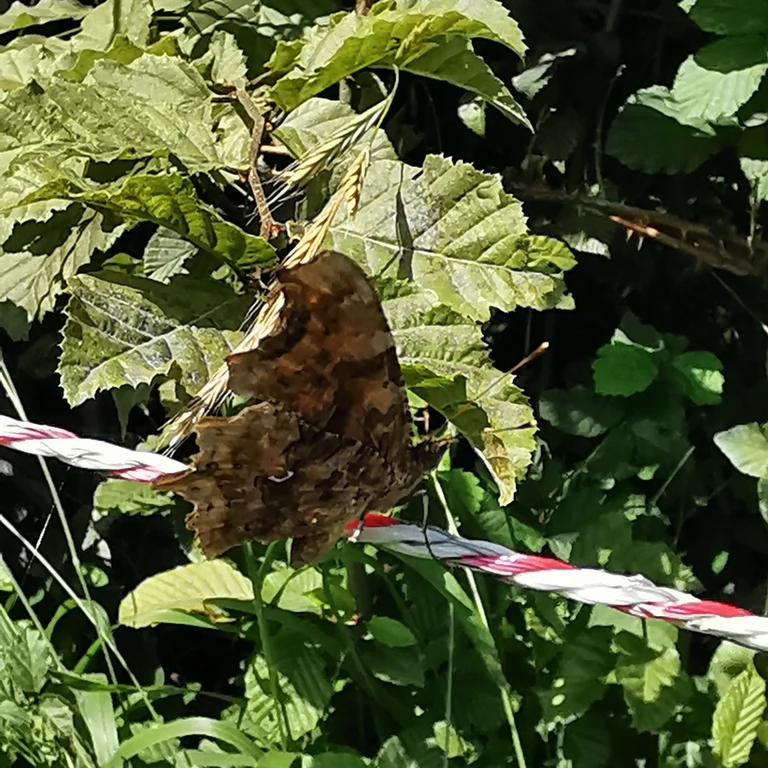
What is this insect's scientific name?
Polygonia c-album
